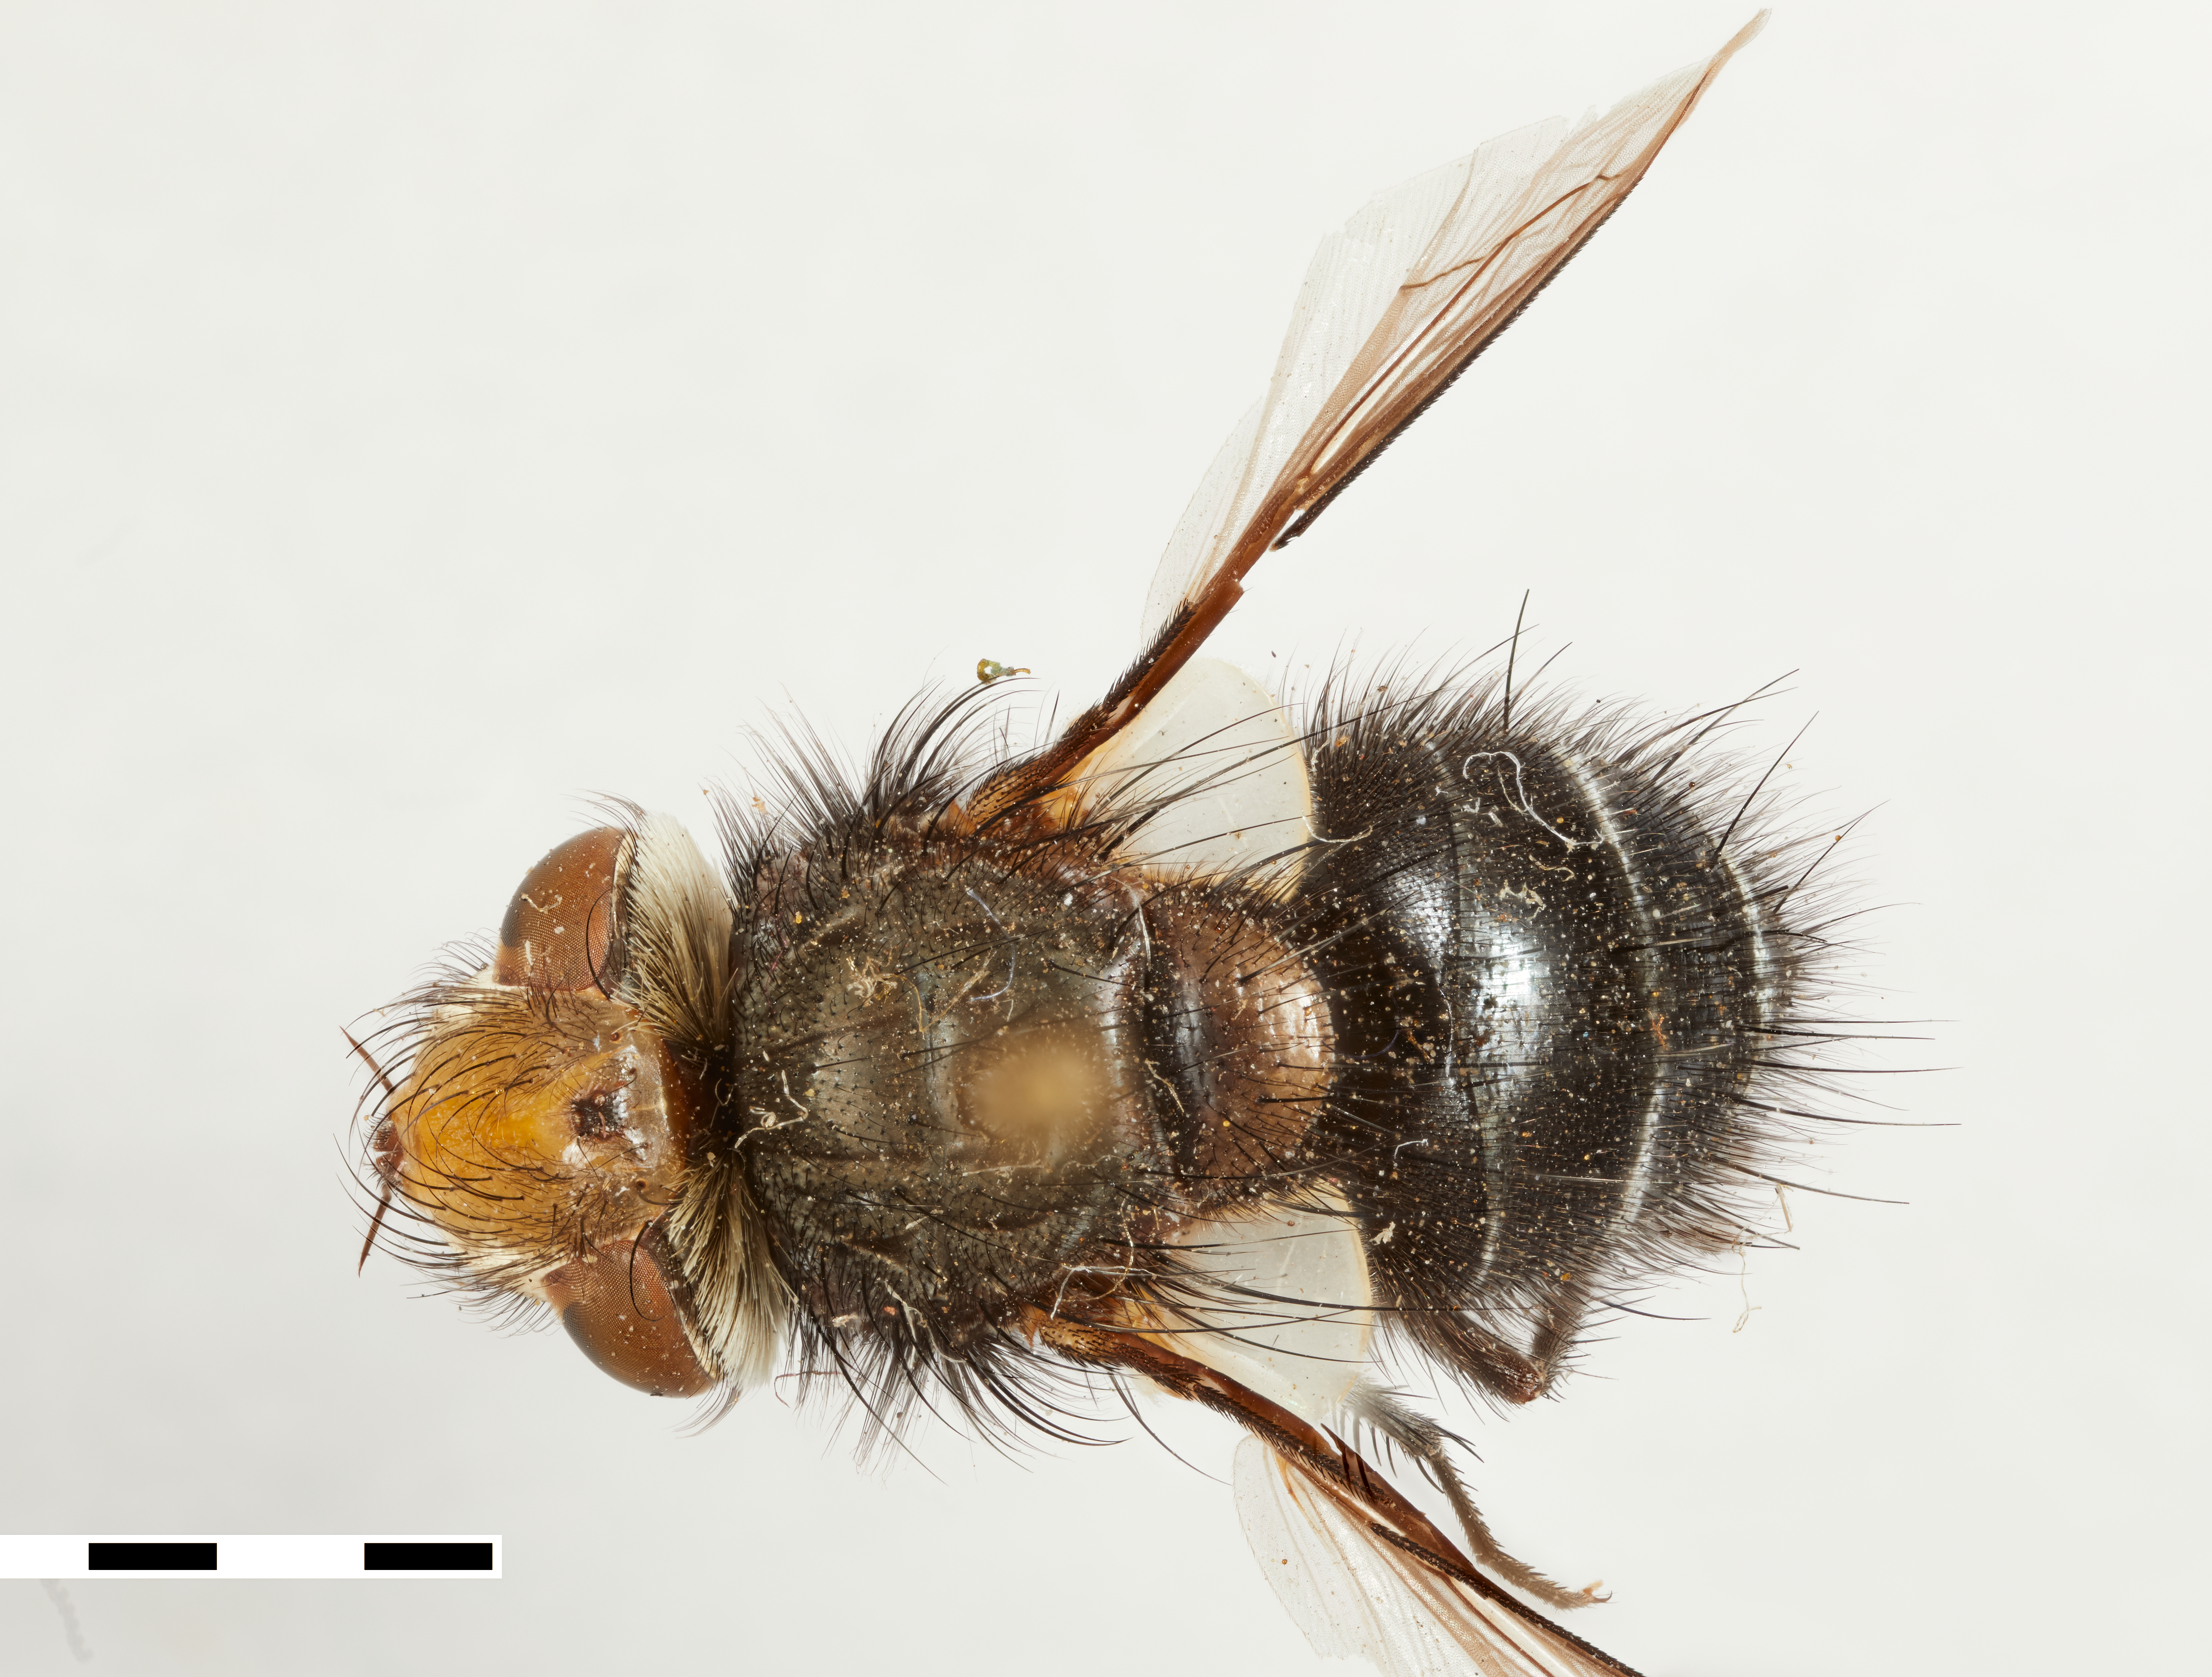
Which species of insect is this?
Gonia hirsuta
